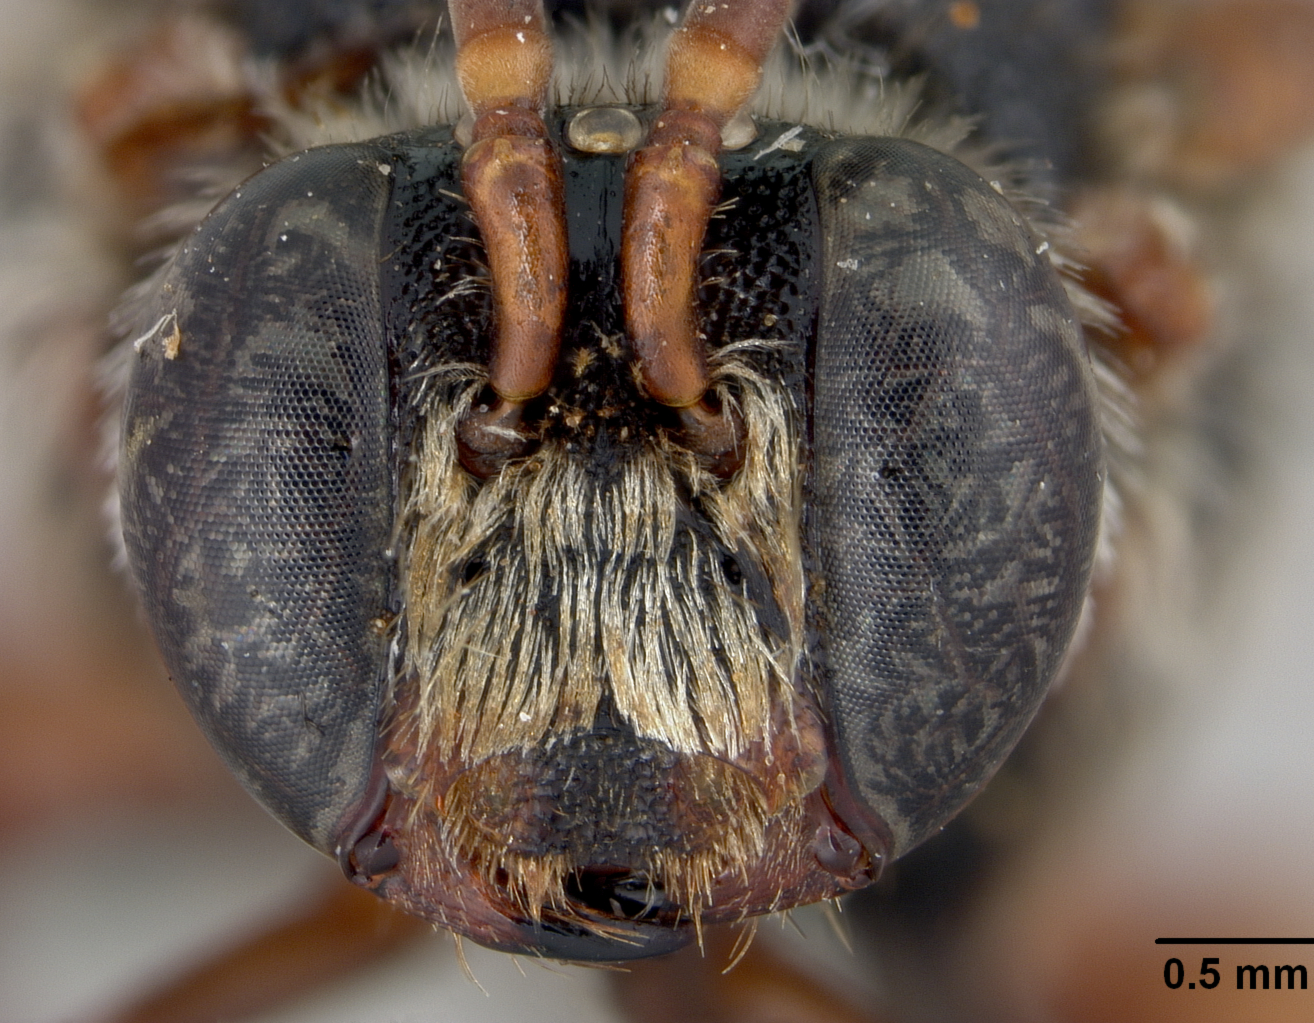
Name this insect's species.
Exaerete melanura
